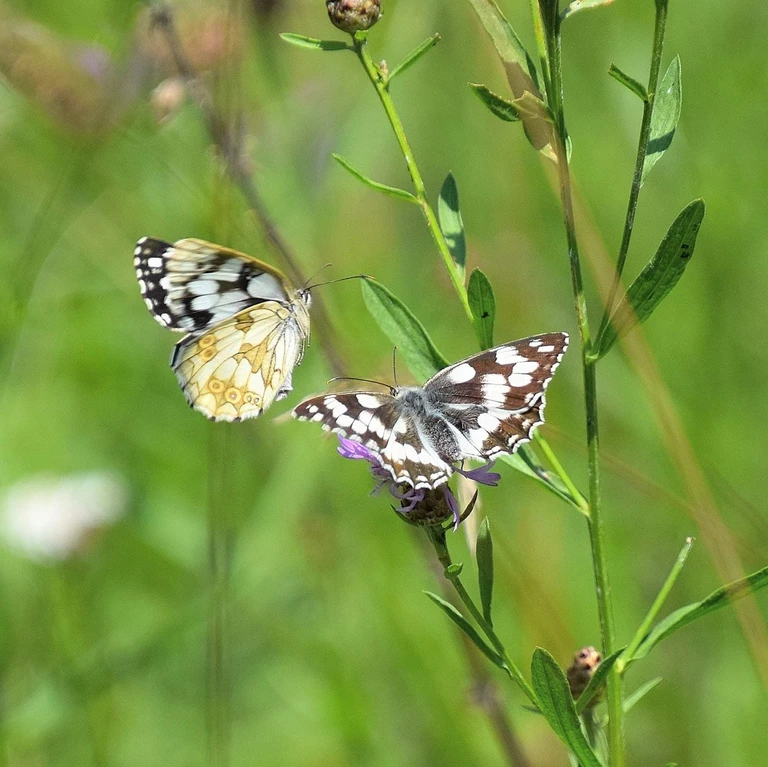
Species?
Melanargia galathea
